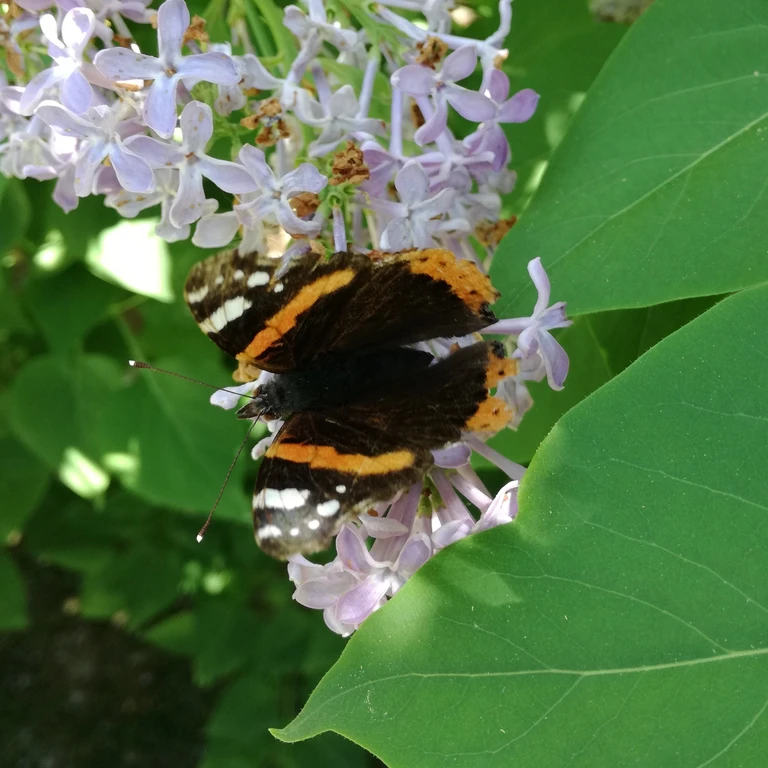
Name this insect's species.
Vanessa atalanta
